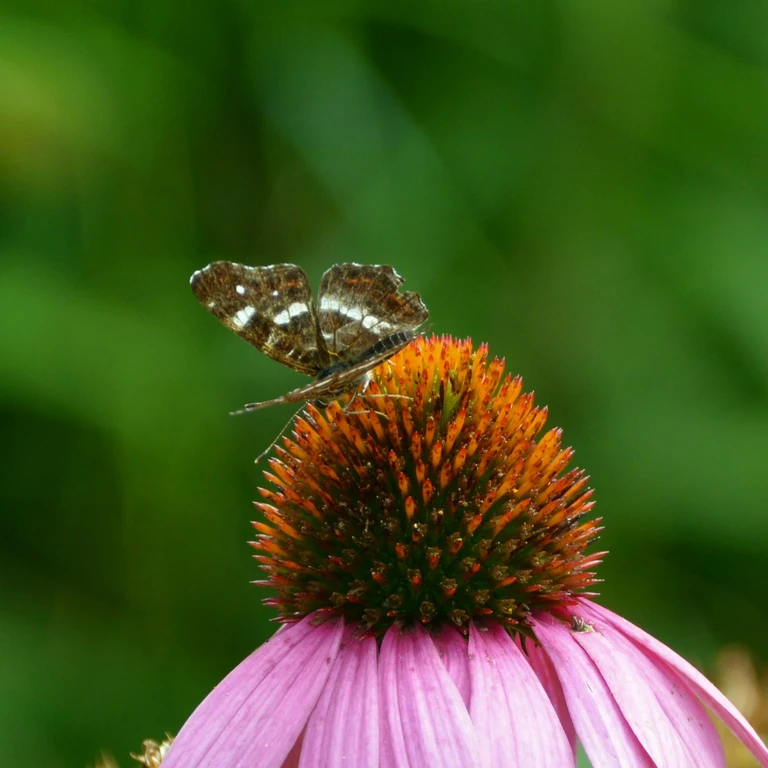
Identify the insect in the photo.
Araschnia levana
